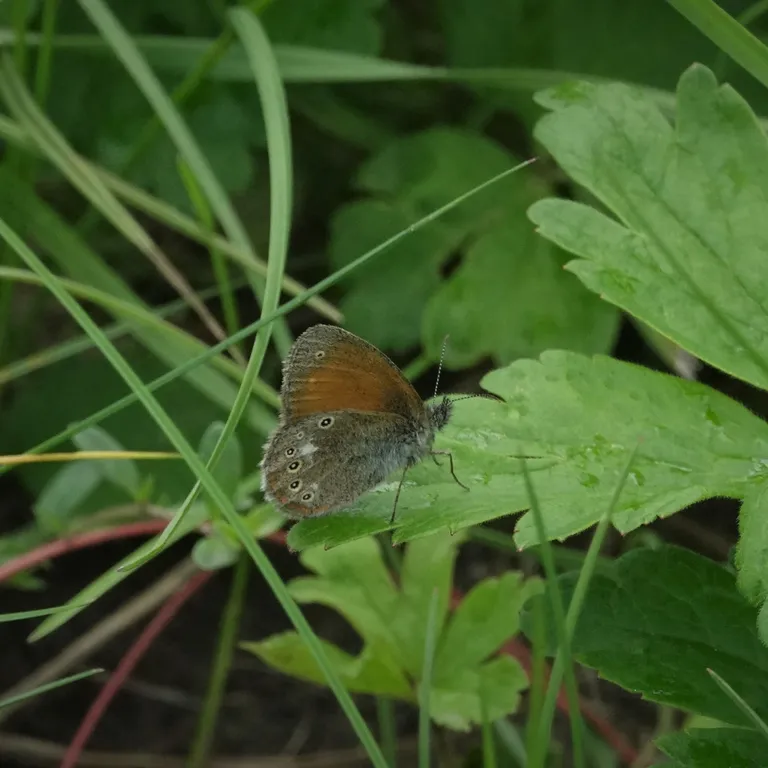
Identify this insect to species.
Coenonympha glycerion (also Coenonympha iphis)
